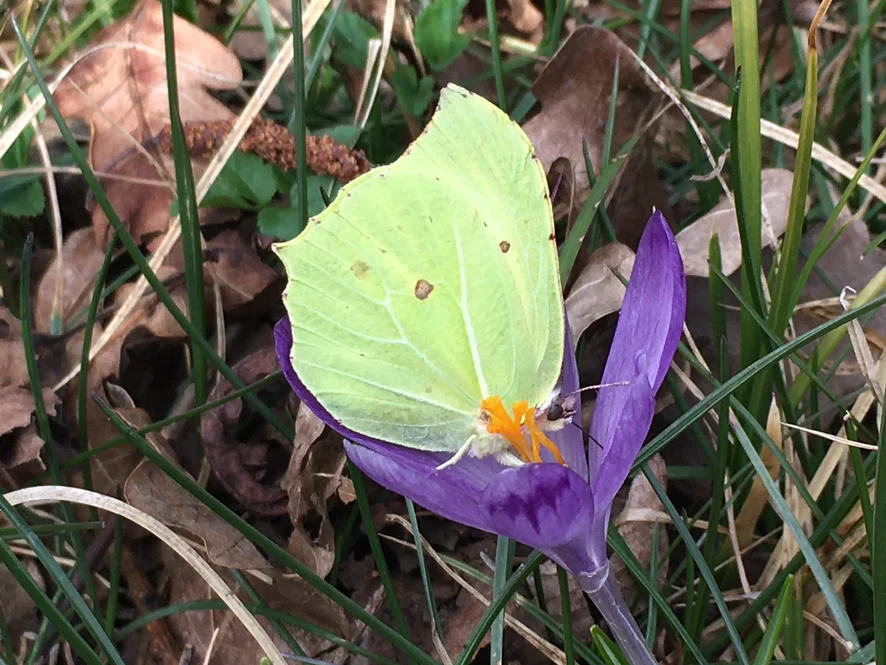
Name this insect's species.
Gonepteryx rhamni
